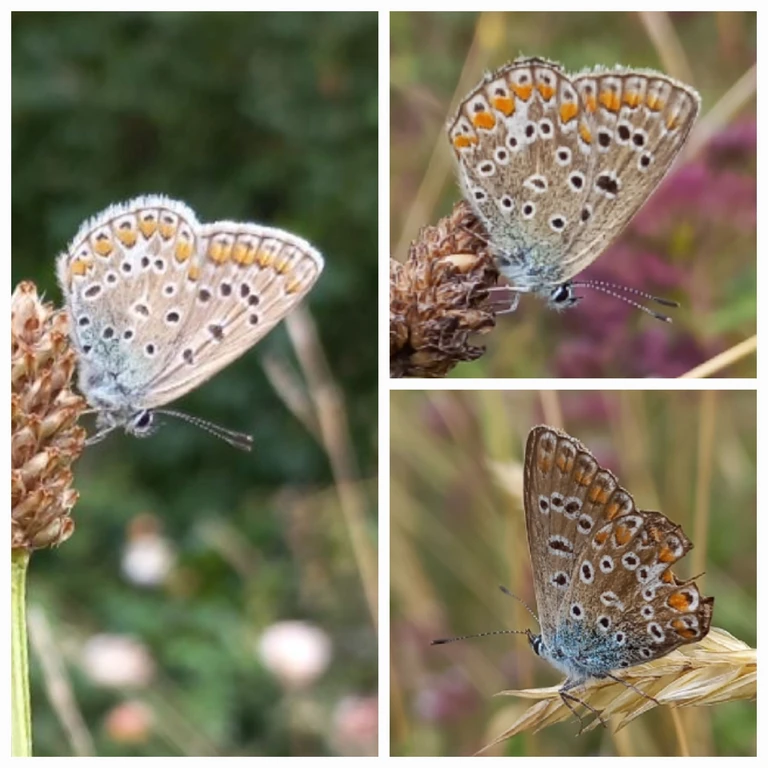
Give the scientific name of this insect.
Polyommatus icarus
